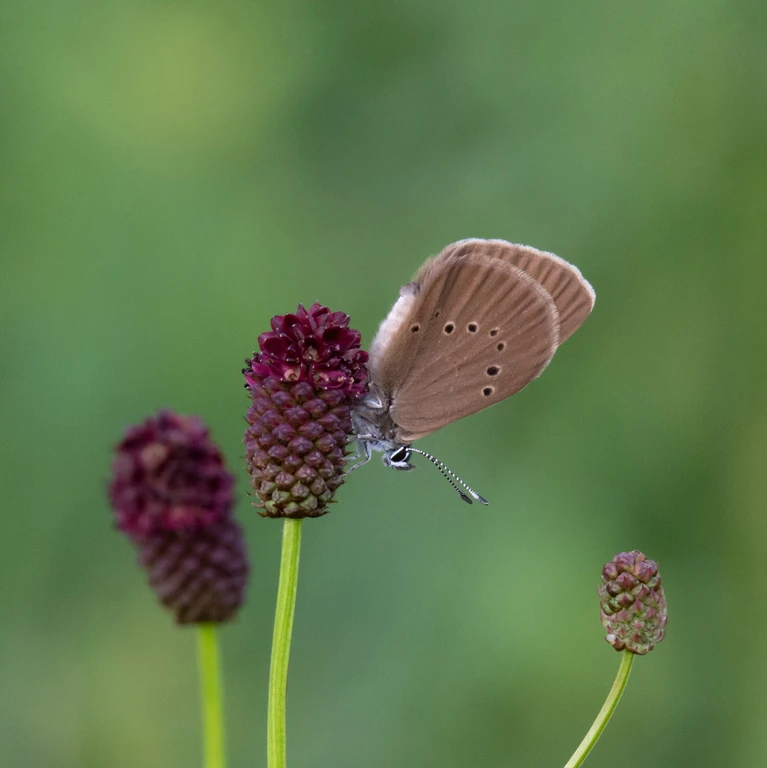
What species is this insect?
Phengaris nausithous (also Maculinea nausithous)
